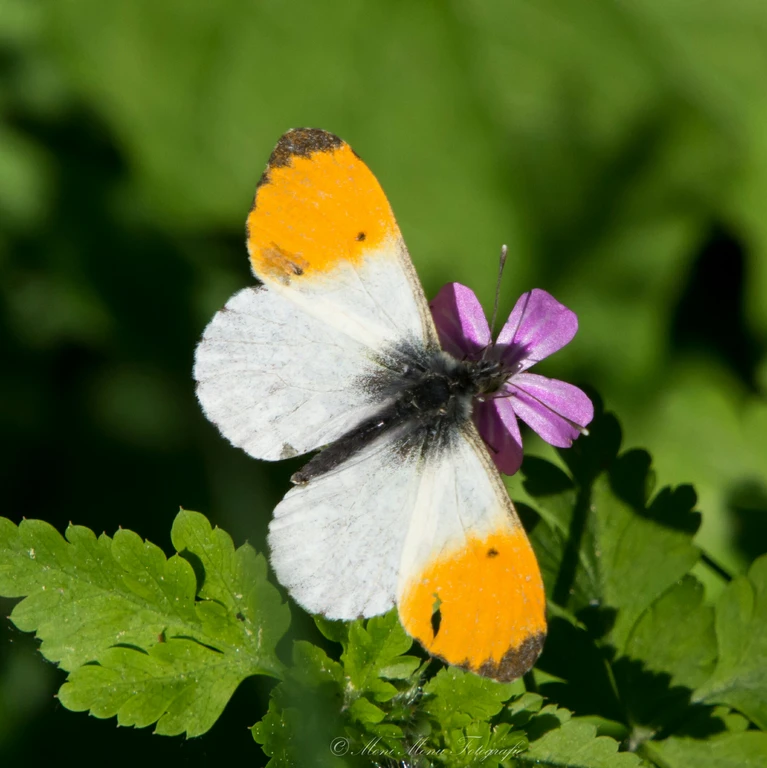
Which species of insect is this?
Anthocharis cardamines
